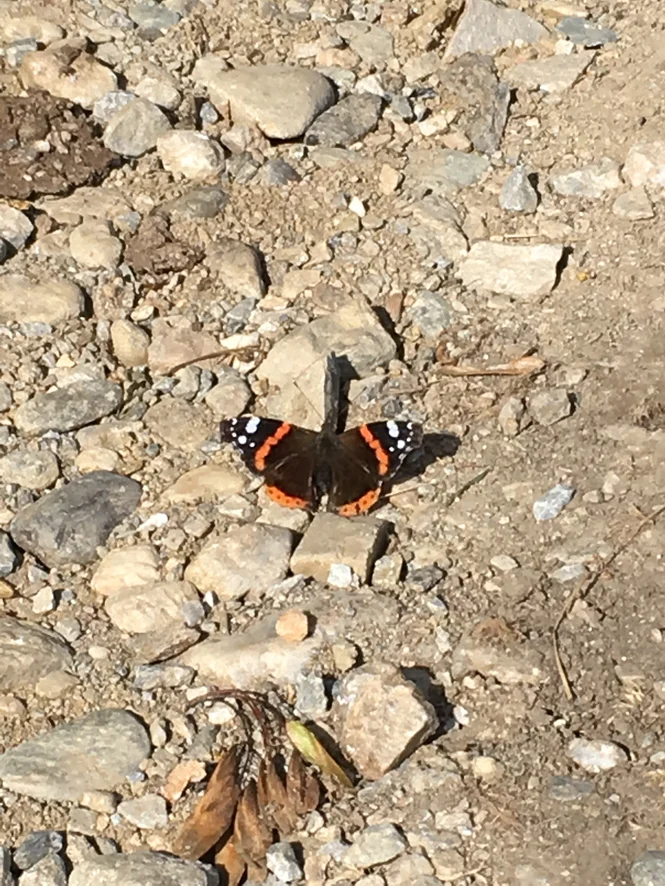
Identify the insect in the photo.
Vanessa atalanta
